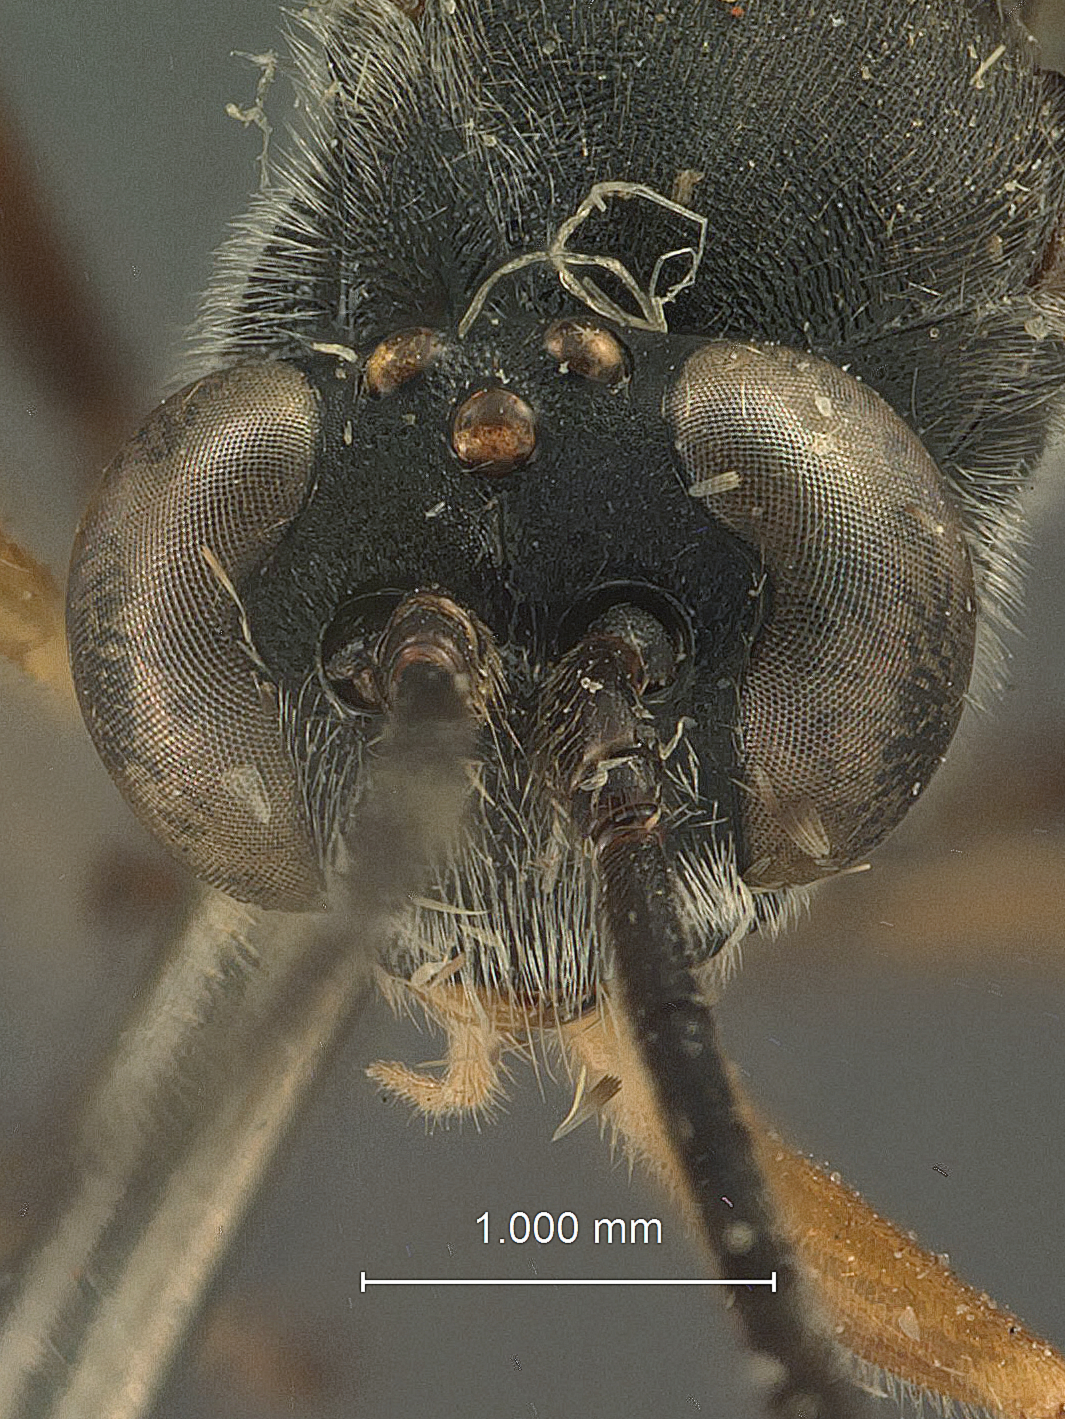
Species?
Dusona flinti
